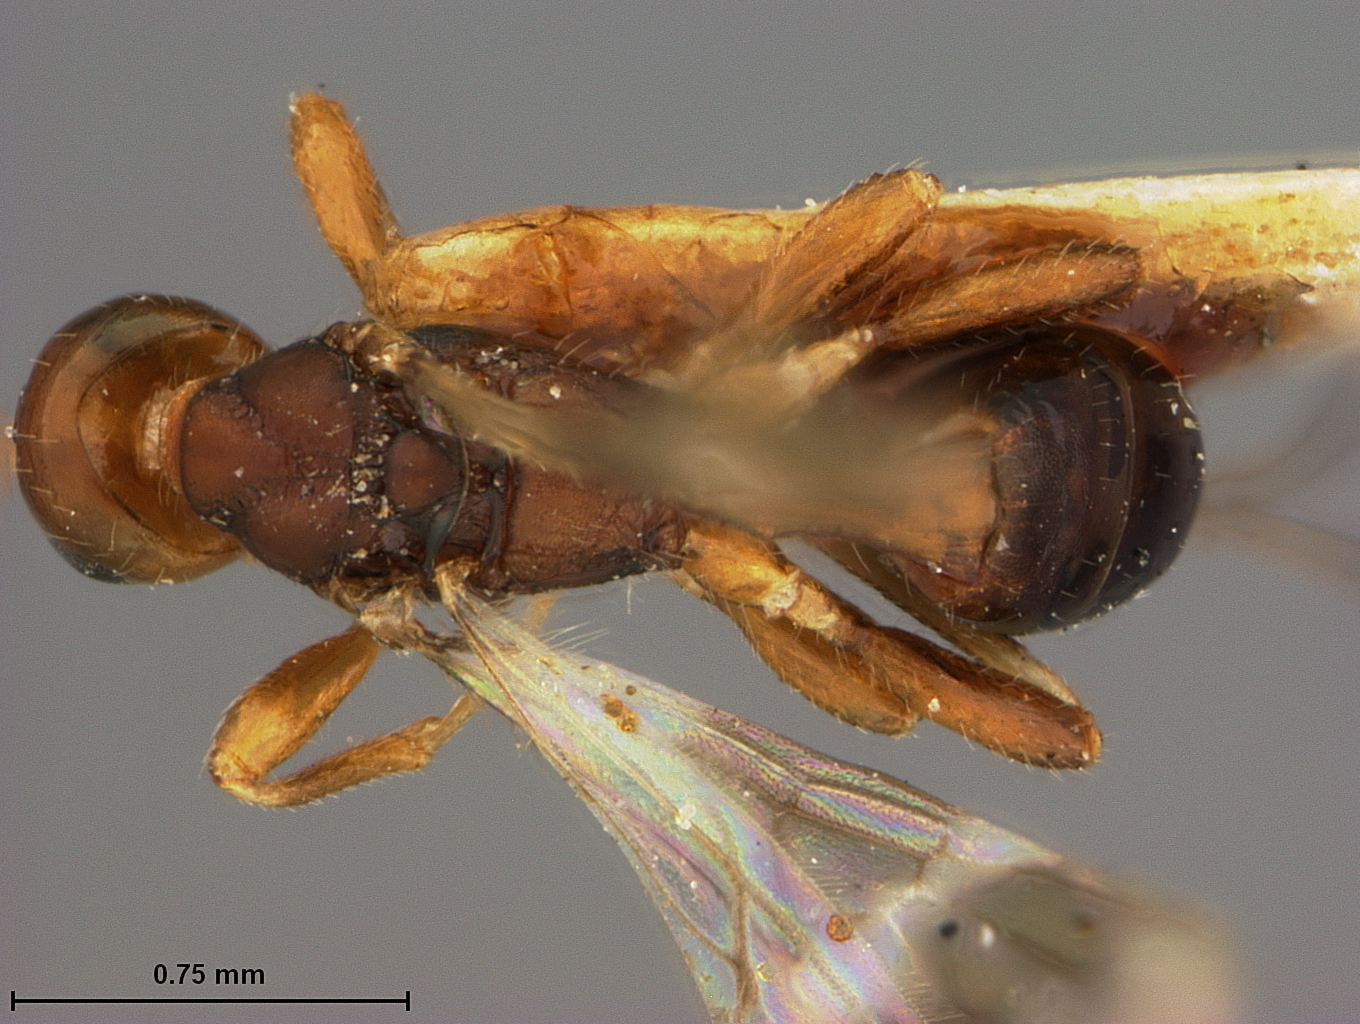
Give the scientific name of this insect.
Spathius canadensis
